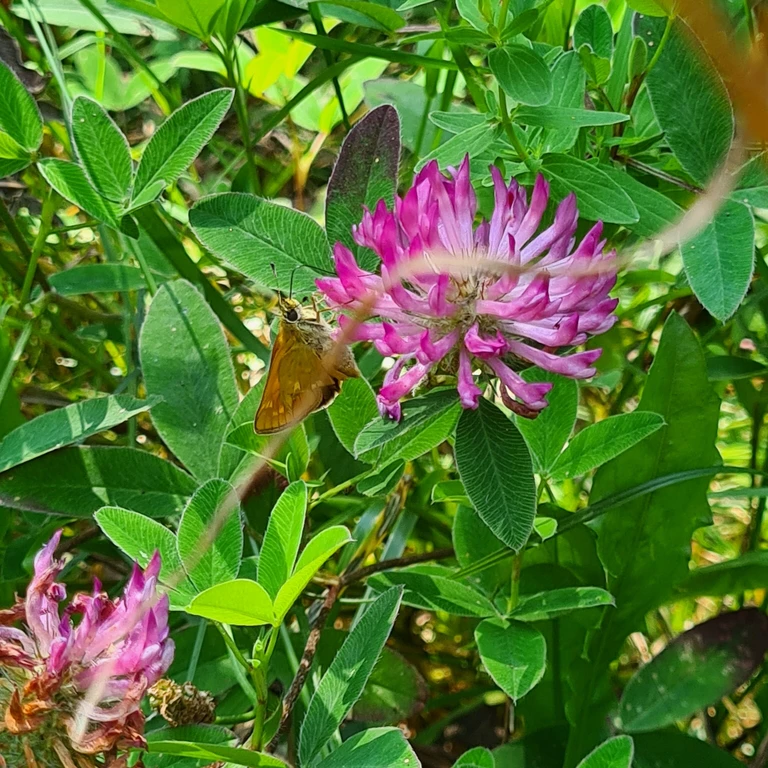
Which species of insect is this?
Ochlodes sylvanus (also Ochlodes venata)
